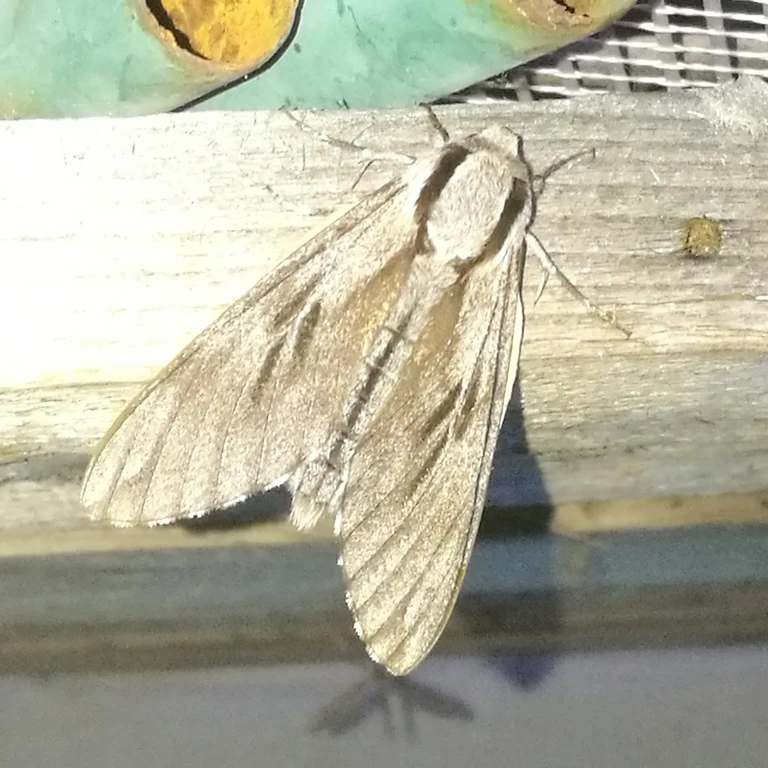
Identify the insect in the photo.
Sphinx pinastri
